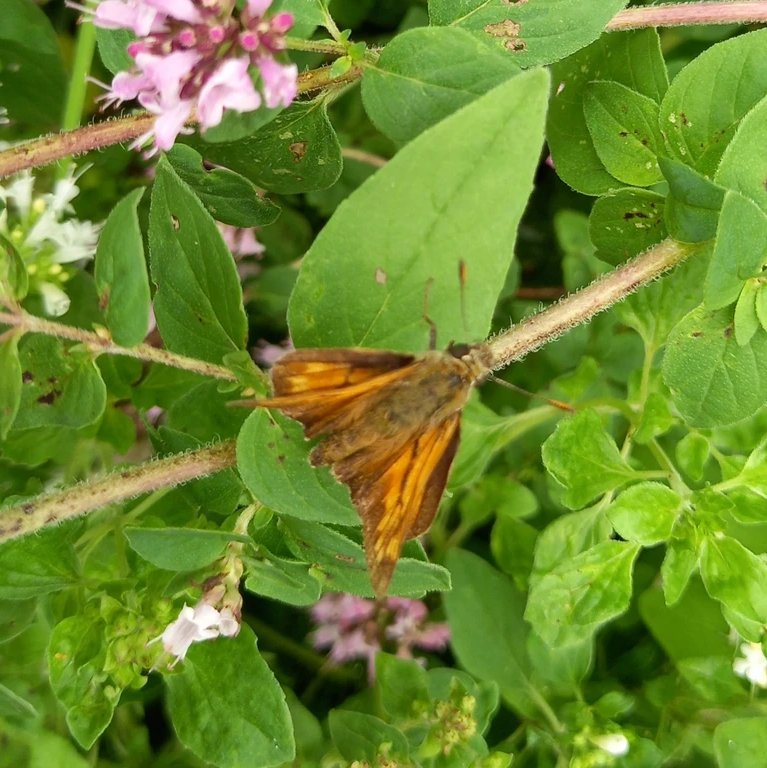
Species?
Ochlodes sylvanus (also Ochlodes venata)
